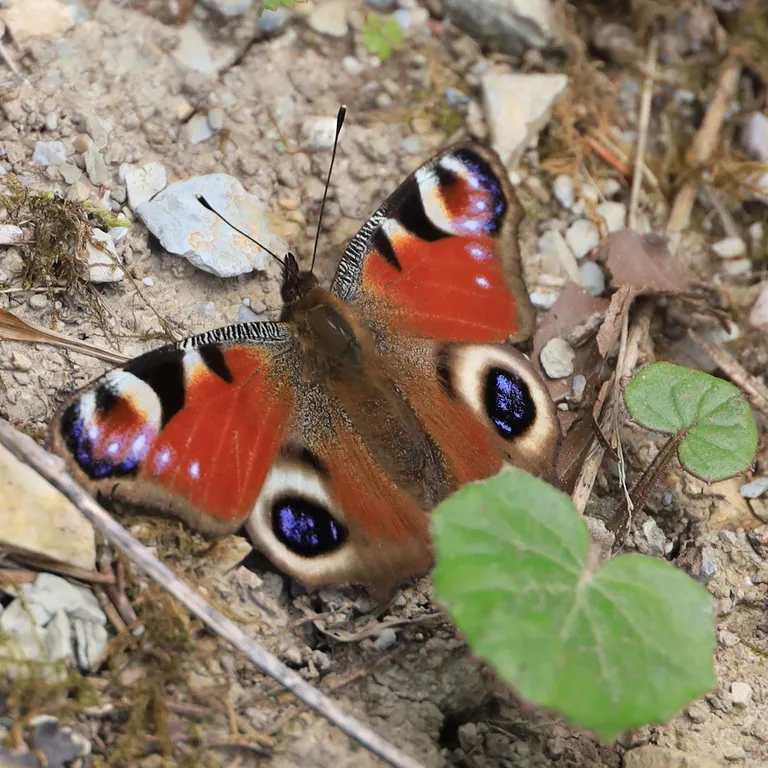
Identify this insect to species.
Aglais io
